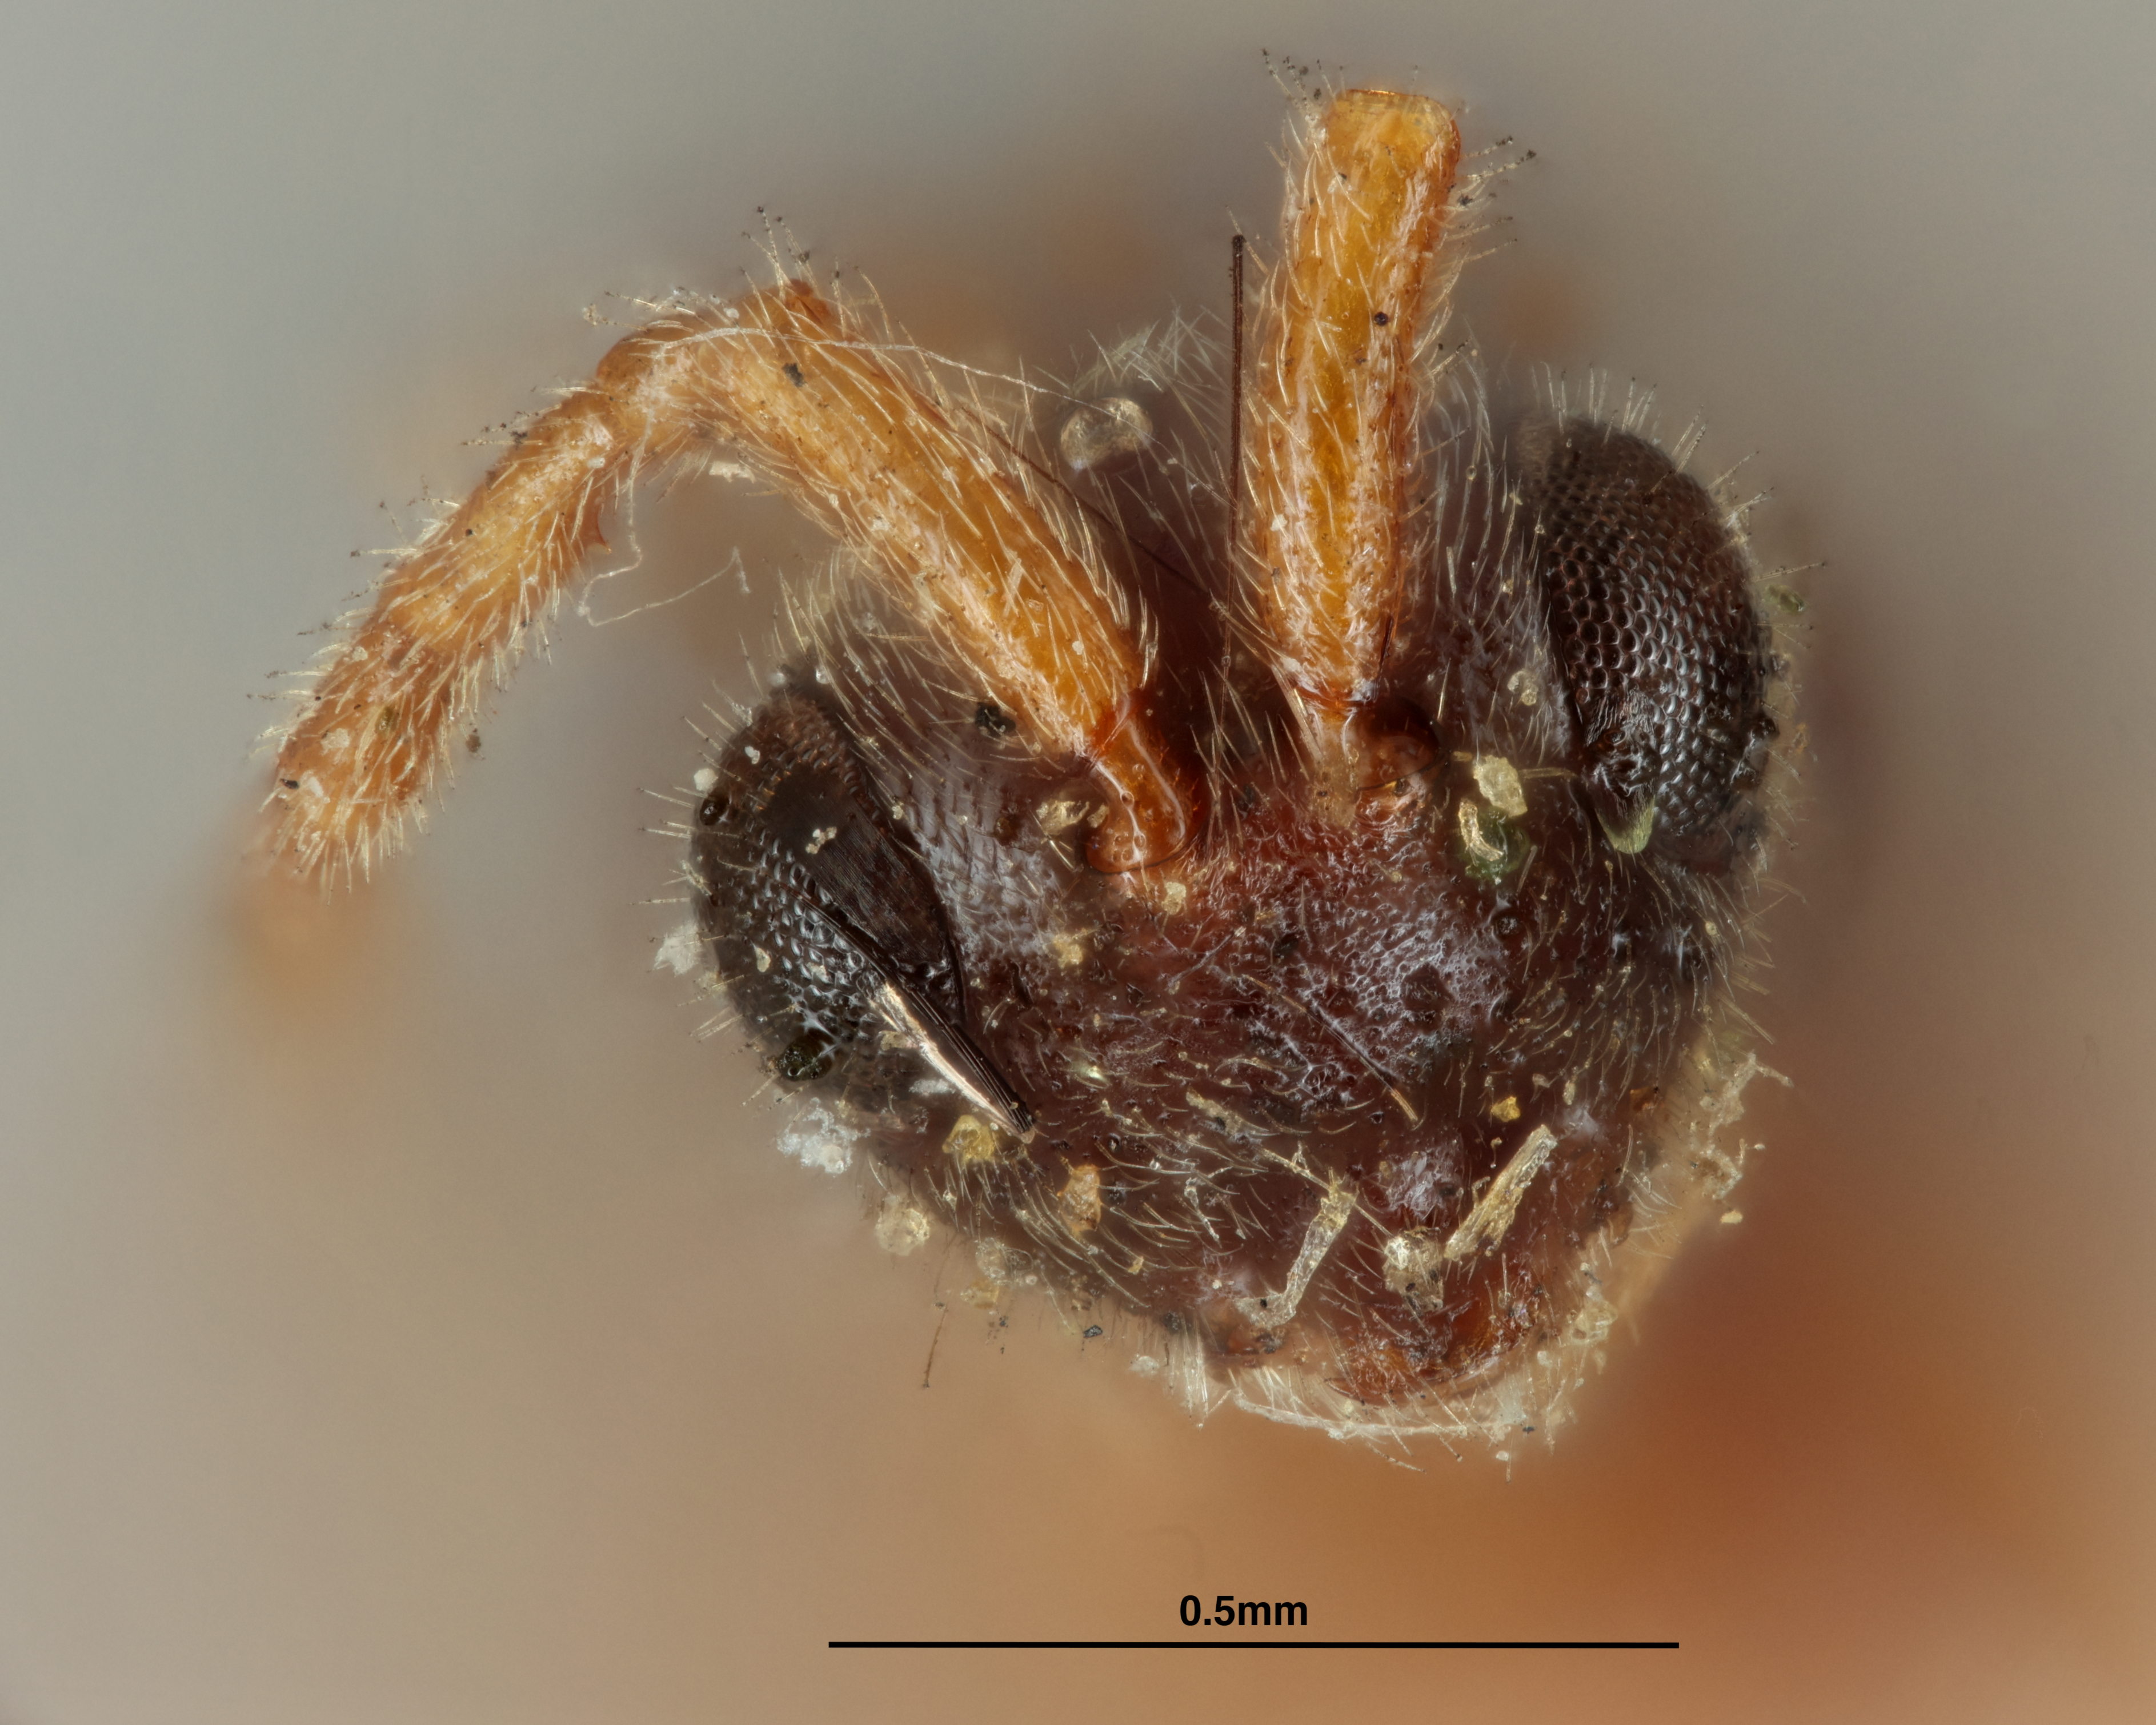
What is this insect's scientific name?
Zelotypa coloradensis (also Pantoclis bidentata)
